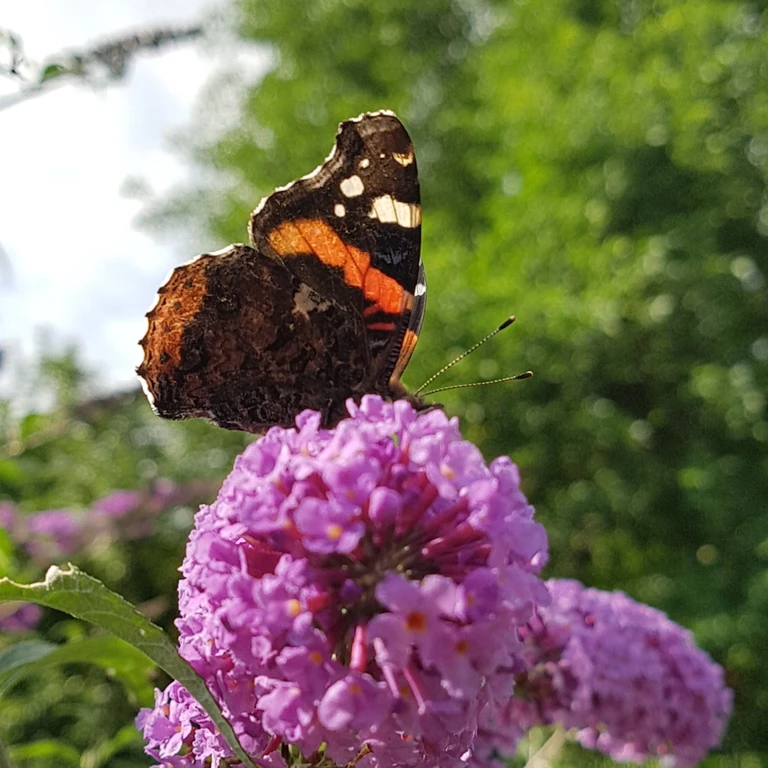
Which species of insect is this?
Vanessa atalanta
